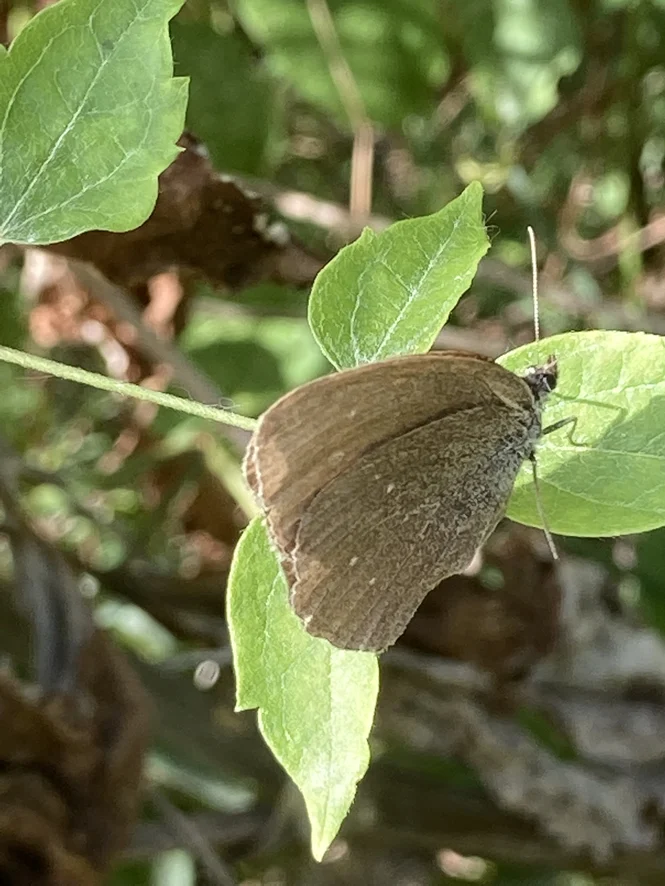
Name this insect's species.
Aphantopus hyperantus
